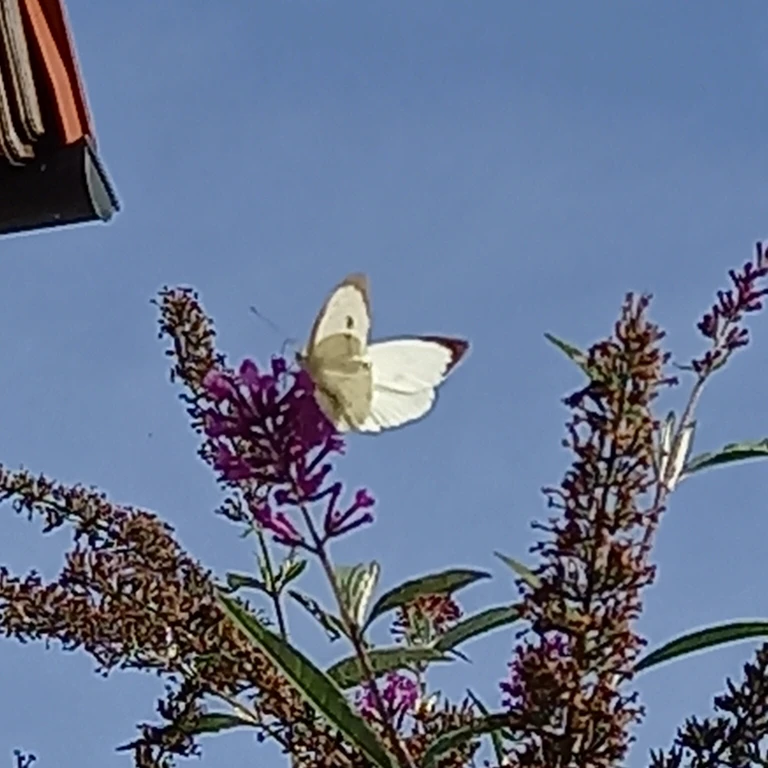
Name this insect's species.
Pieris brassicae
